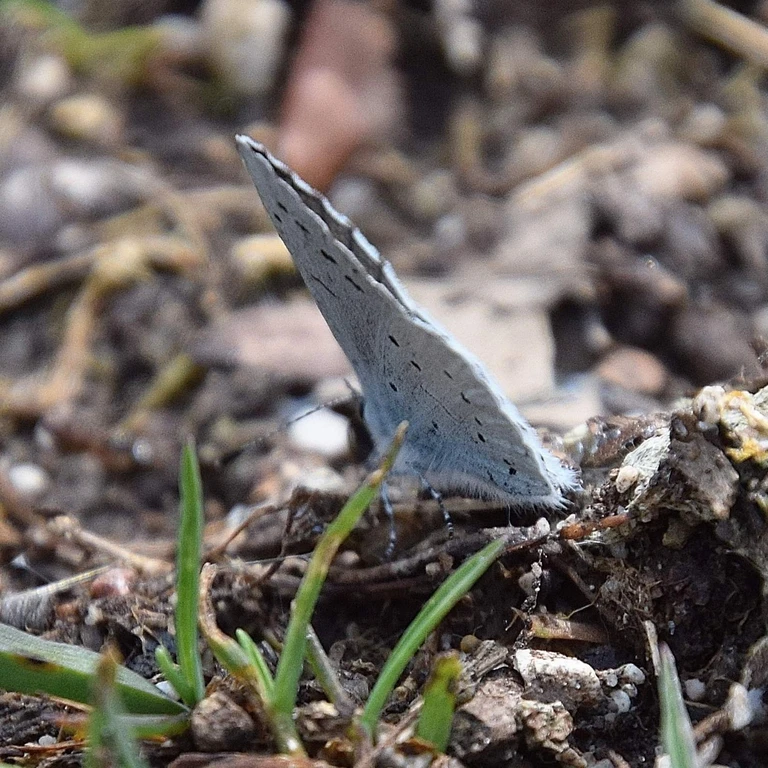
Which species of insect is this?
Celastrina argiolus
